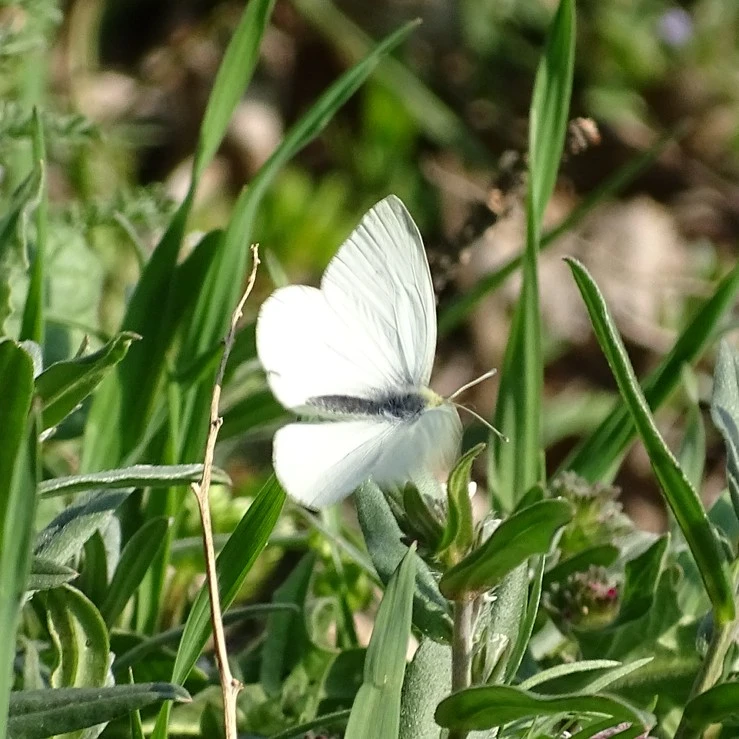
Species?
Pieris rapae
